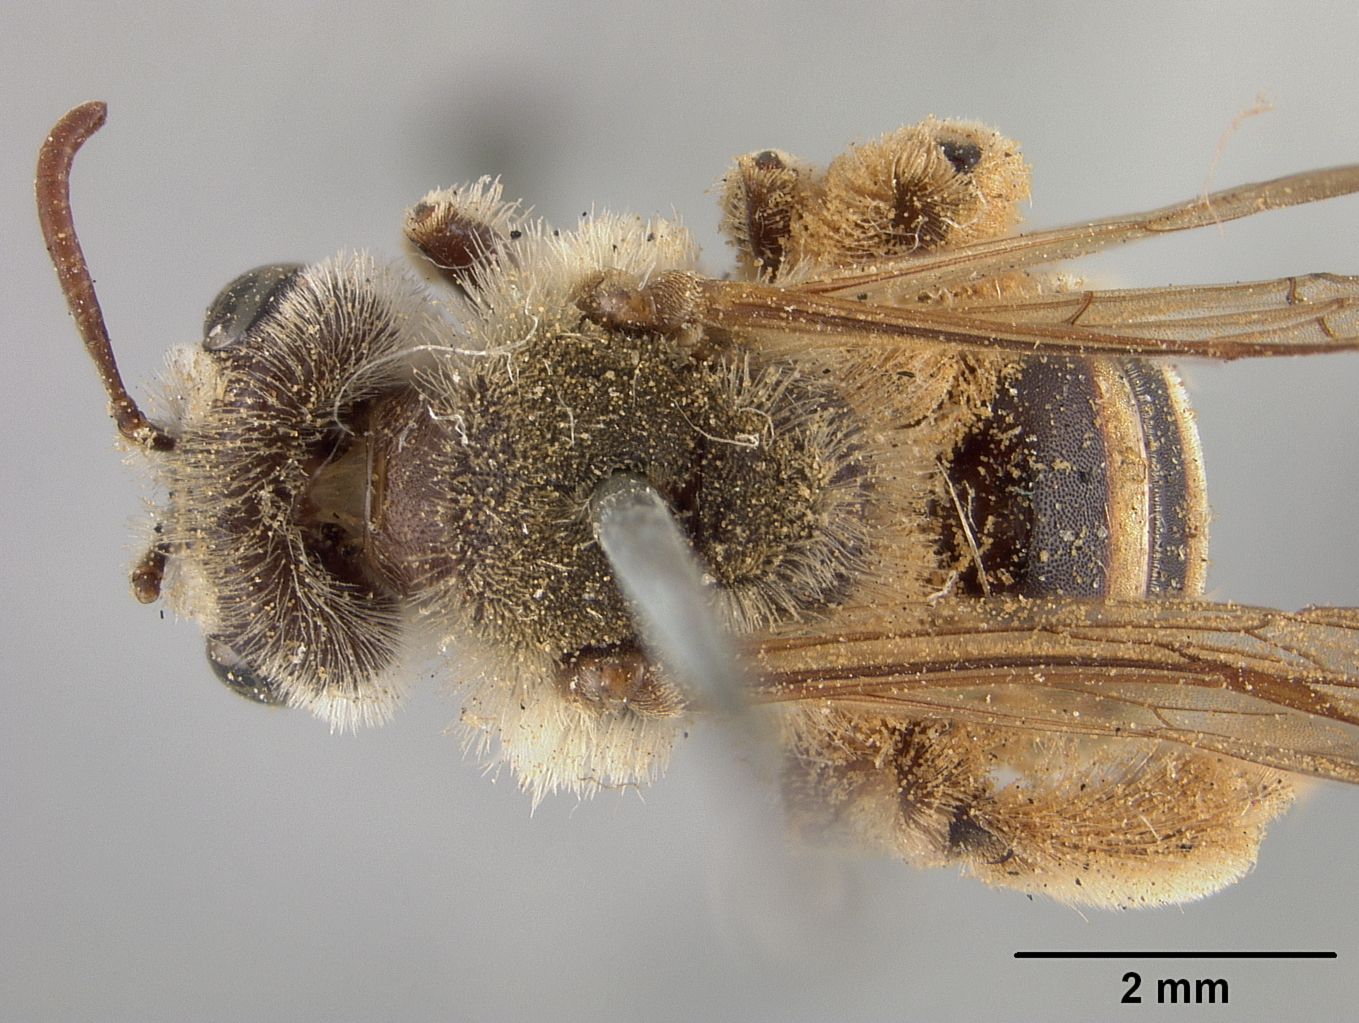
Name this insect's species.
Andrena aliciarum
